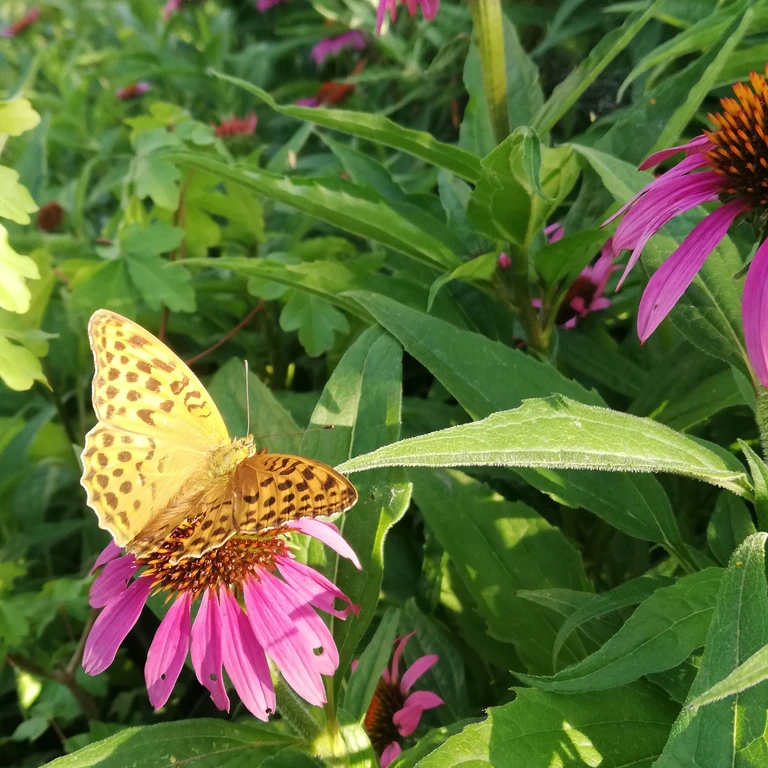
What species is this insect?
Argynnis paphia
